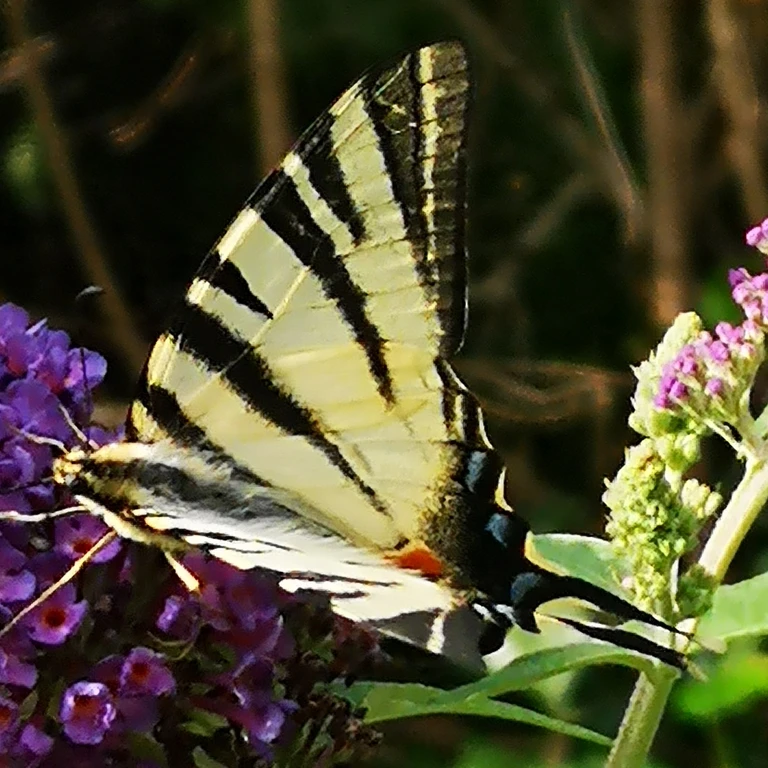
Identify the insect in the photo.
Iphiclides podalirius
